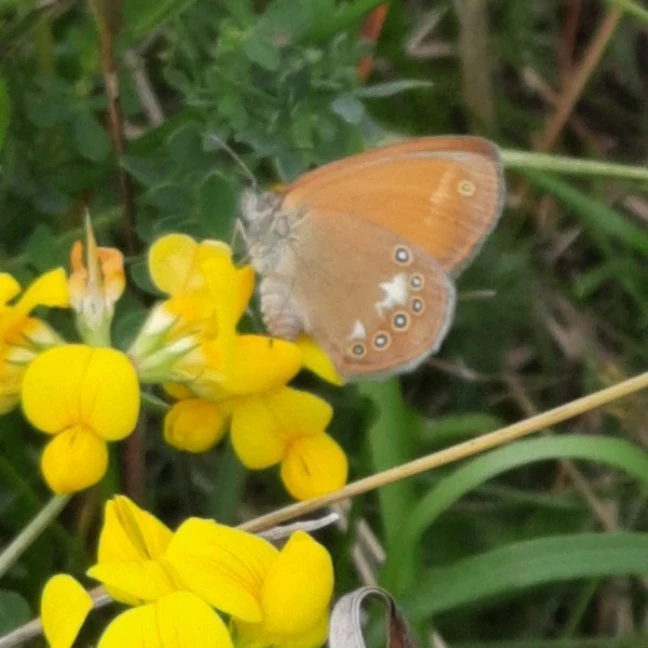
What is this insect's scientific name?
Coenonympha glycerion (also Coenonympha iphis)
